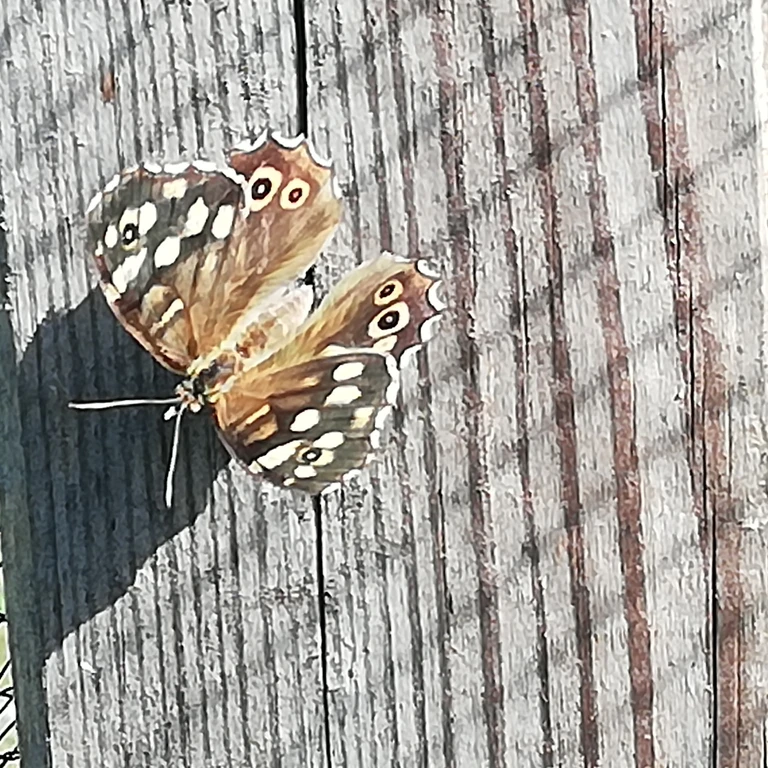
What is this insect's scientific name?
Pararge aegeria
